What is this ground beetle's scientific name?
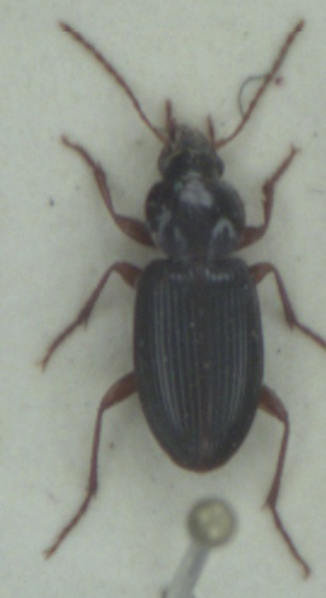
Synuchus vivalis
